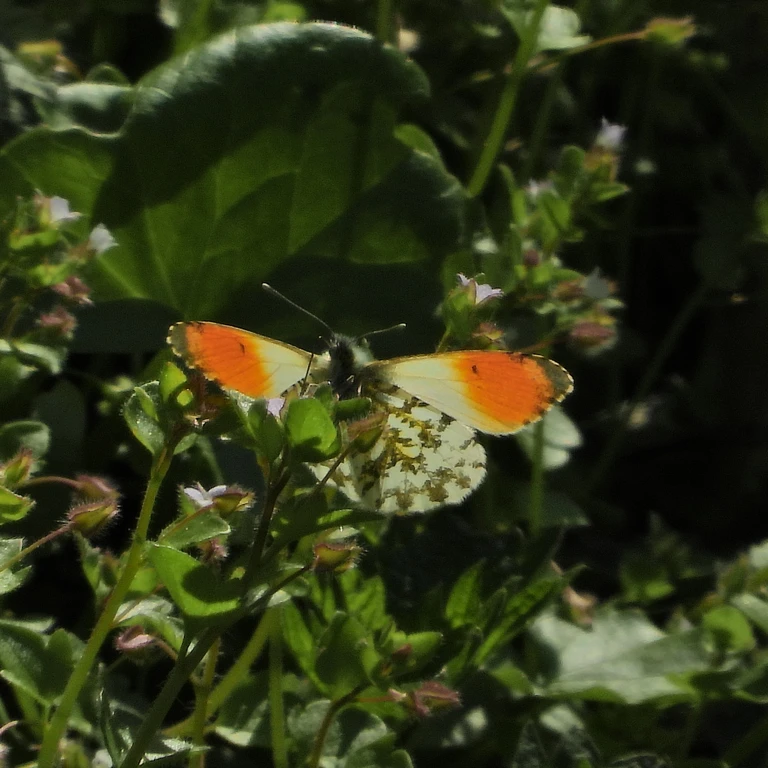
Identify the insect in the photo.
Anthocharis cardamines
